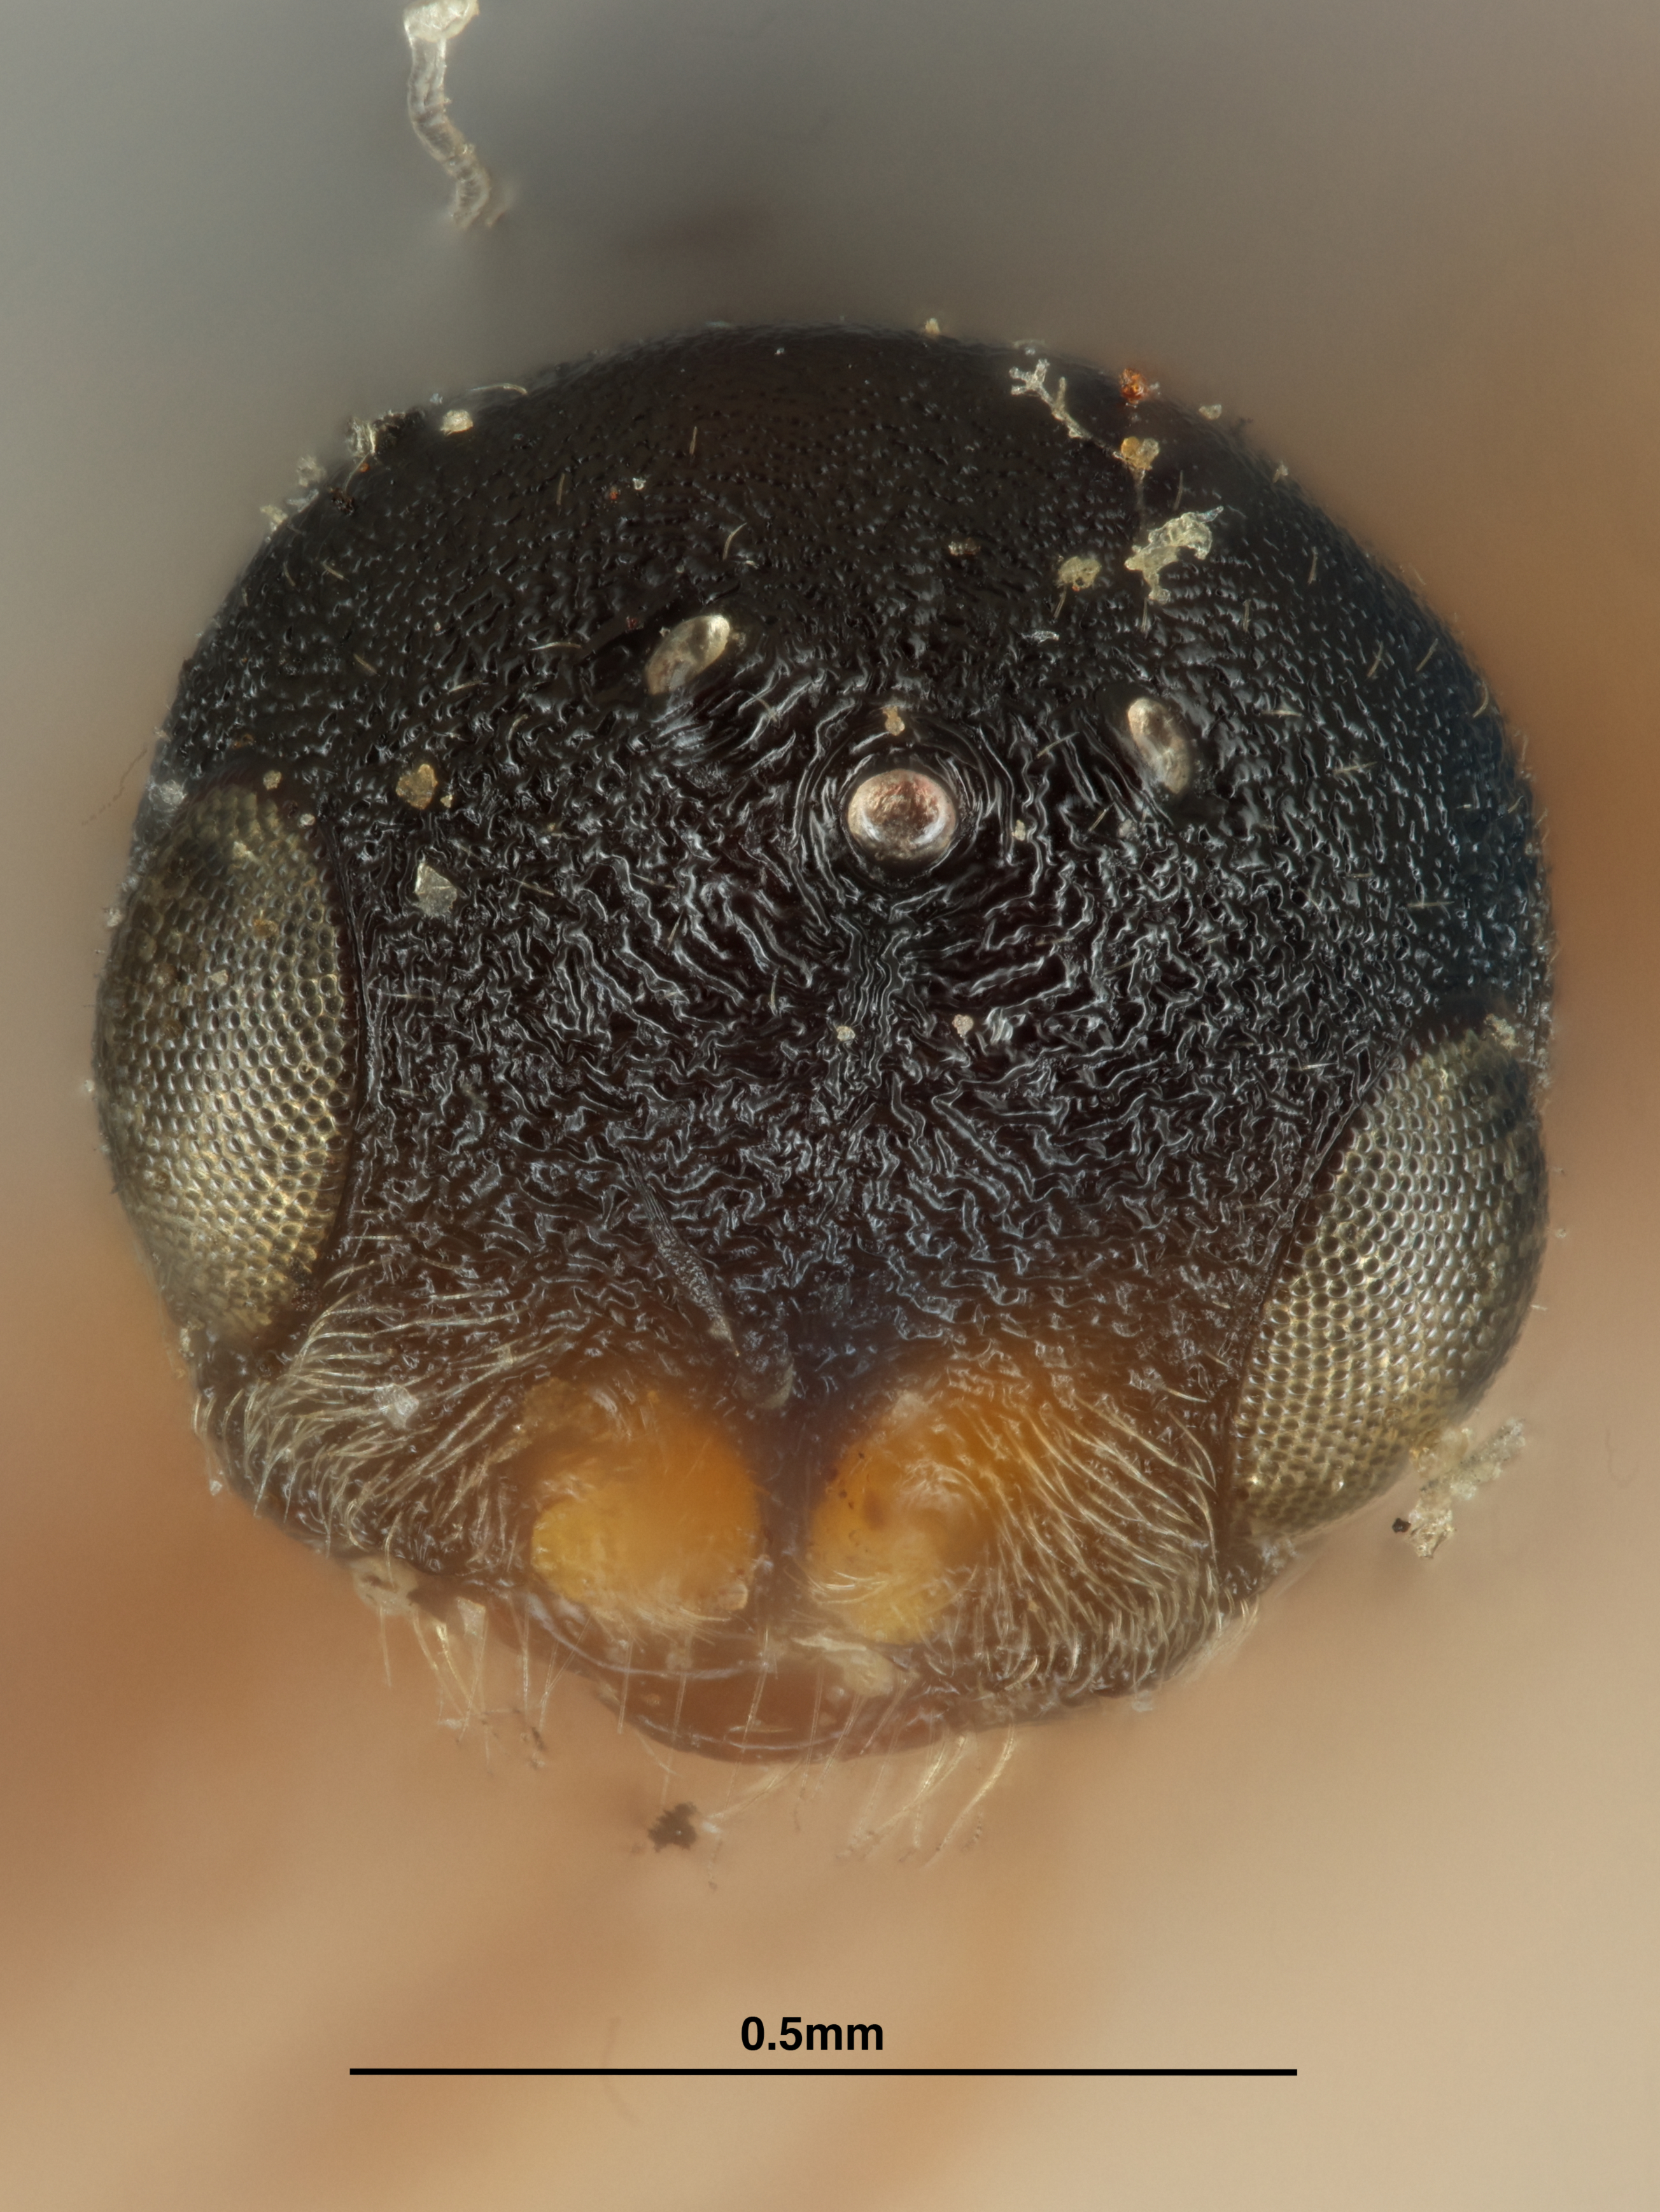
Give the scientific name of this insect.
Momocrita canadensis
